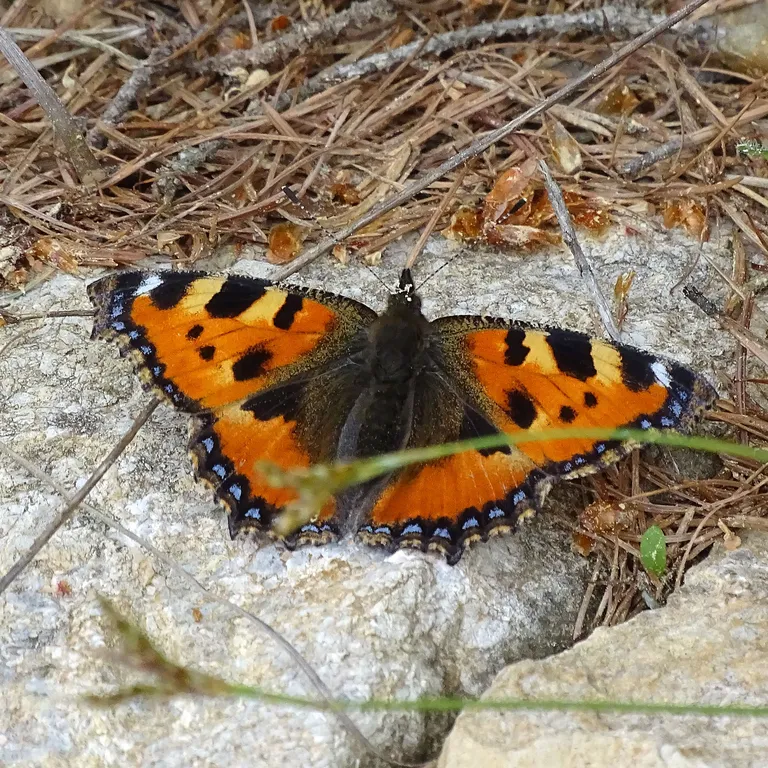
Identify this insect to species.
Aglais urticae
